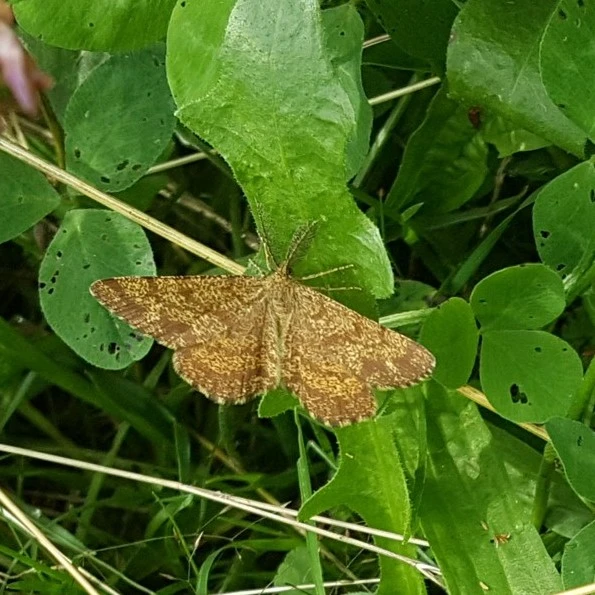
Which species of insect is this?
Ematurga atomaria
